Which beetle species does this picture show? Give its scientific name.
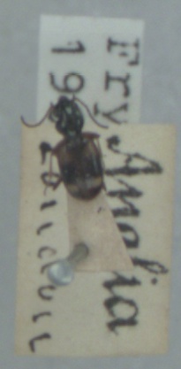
Bembidion quadrimaculatum
